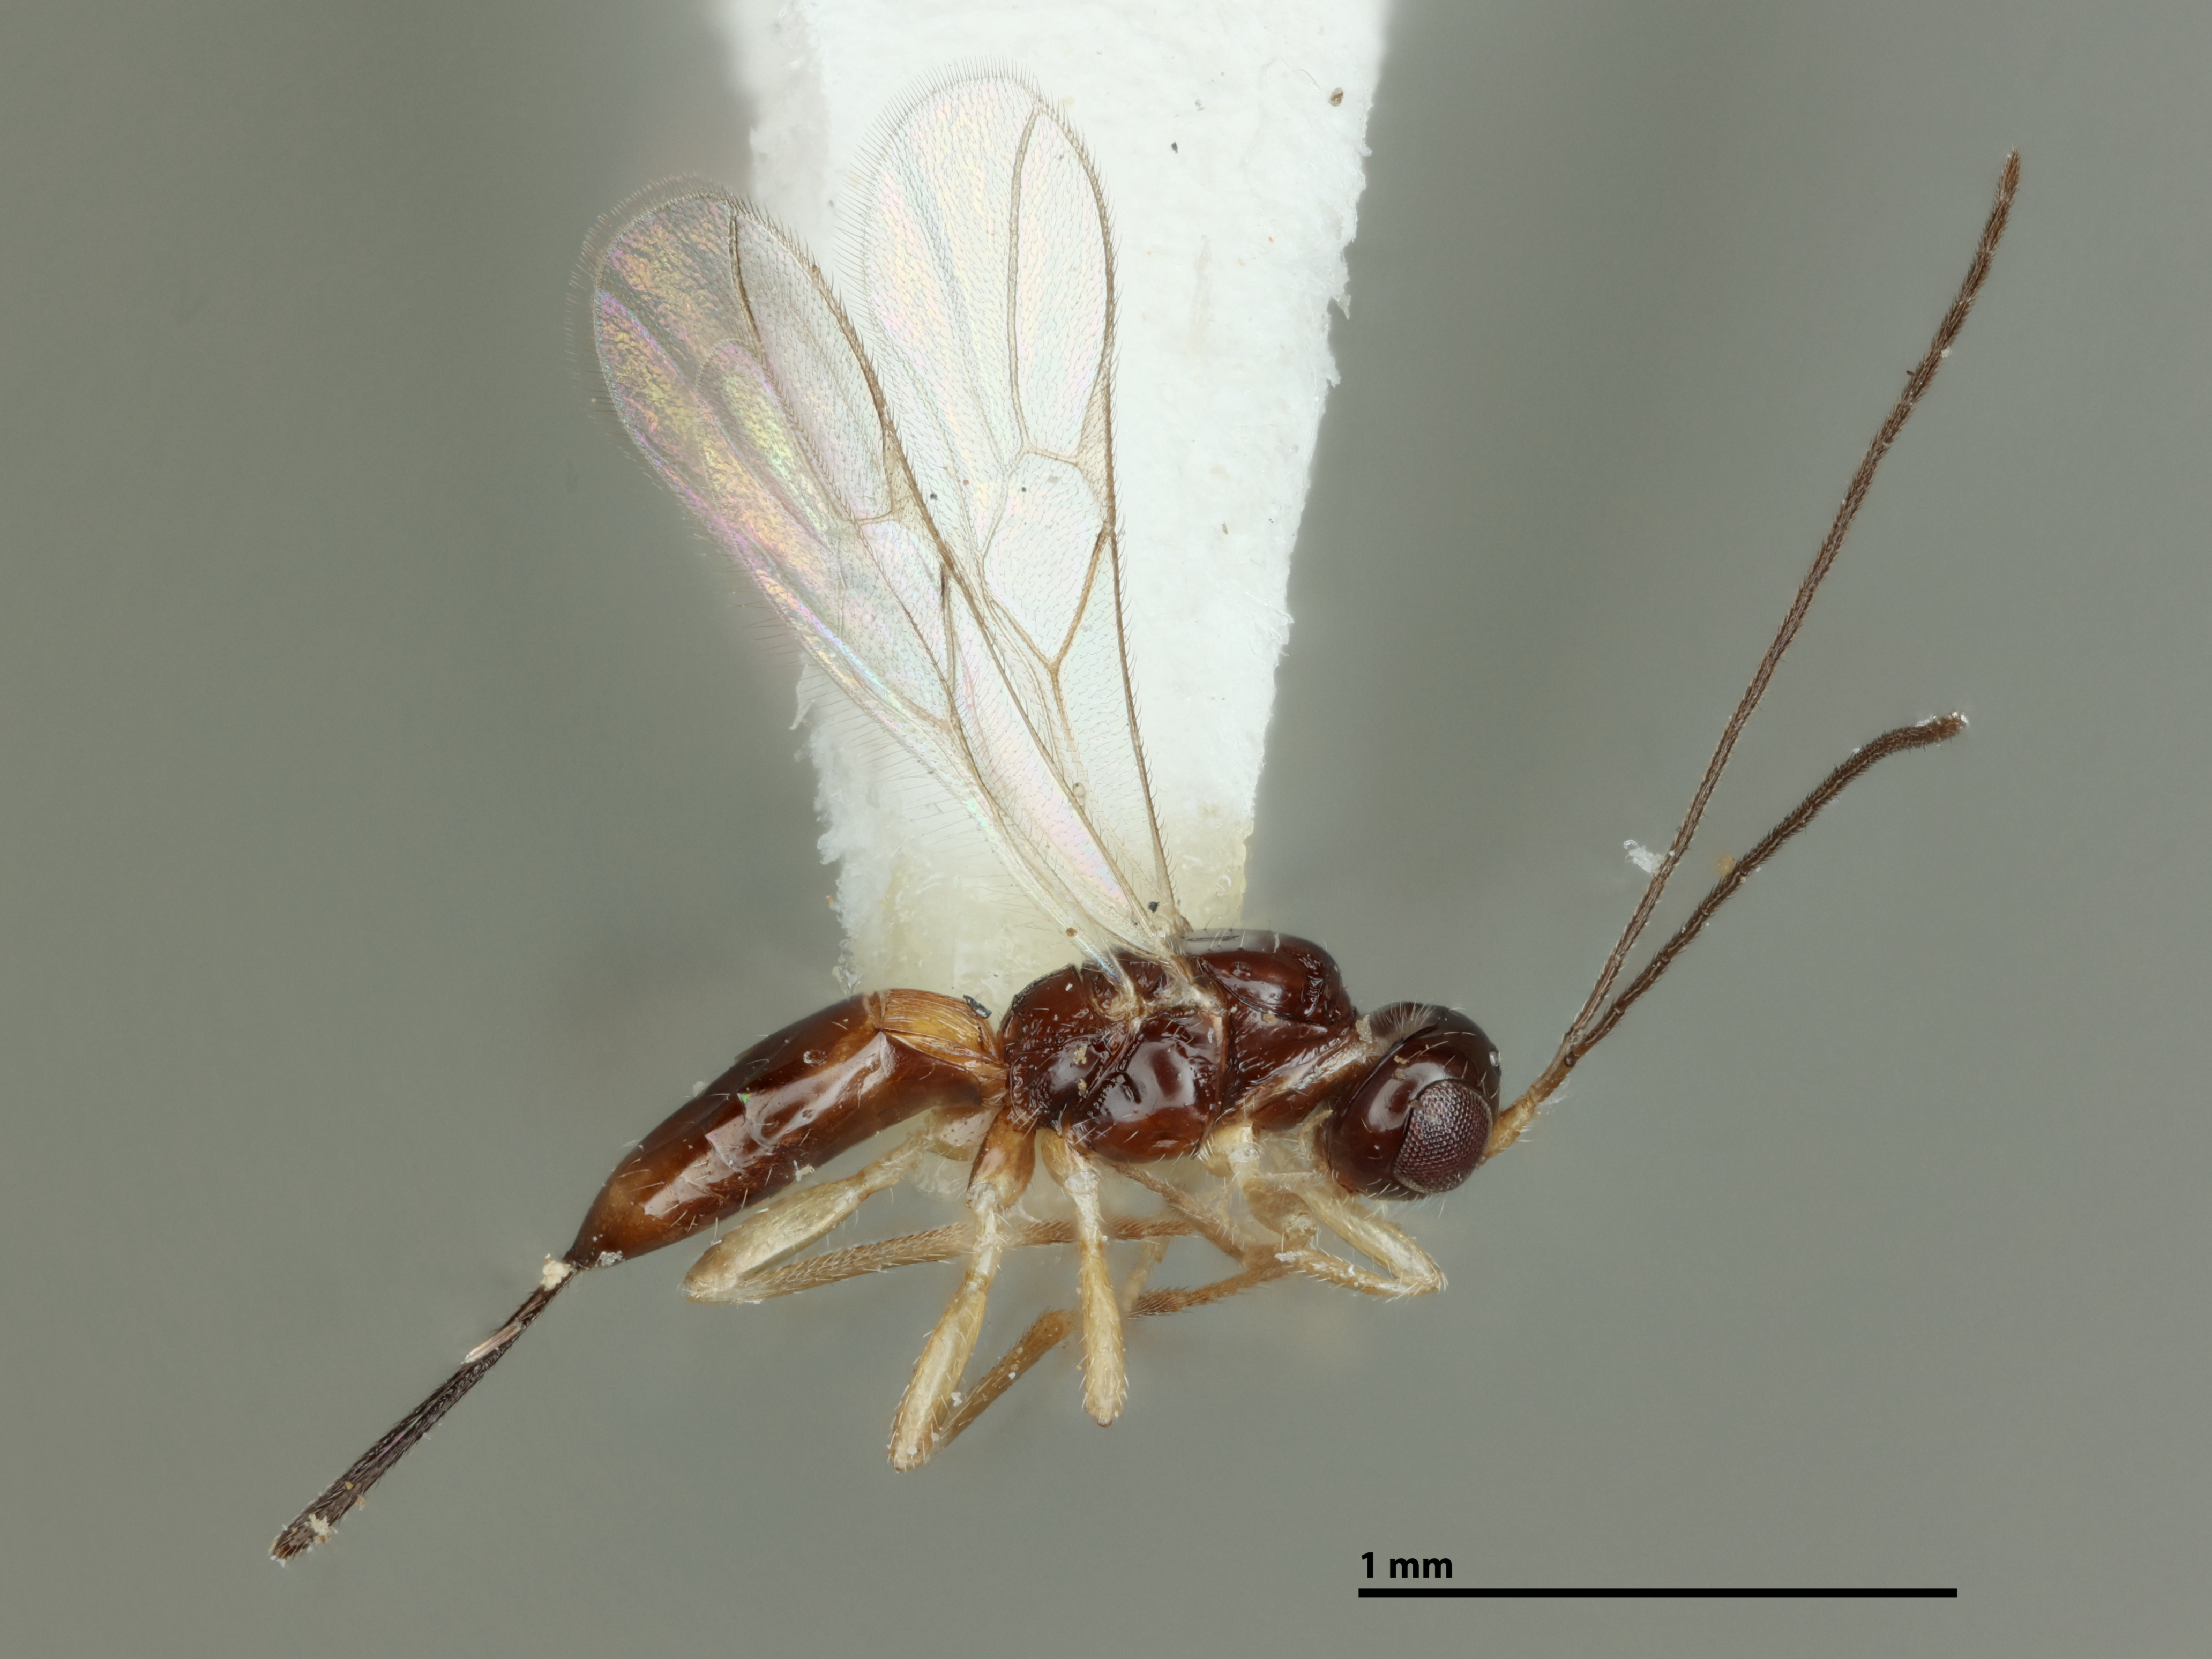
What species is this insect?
Ecphylus costaricensis
